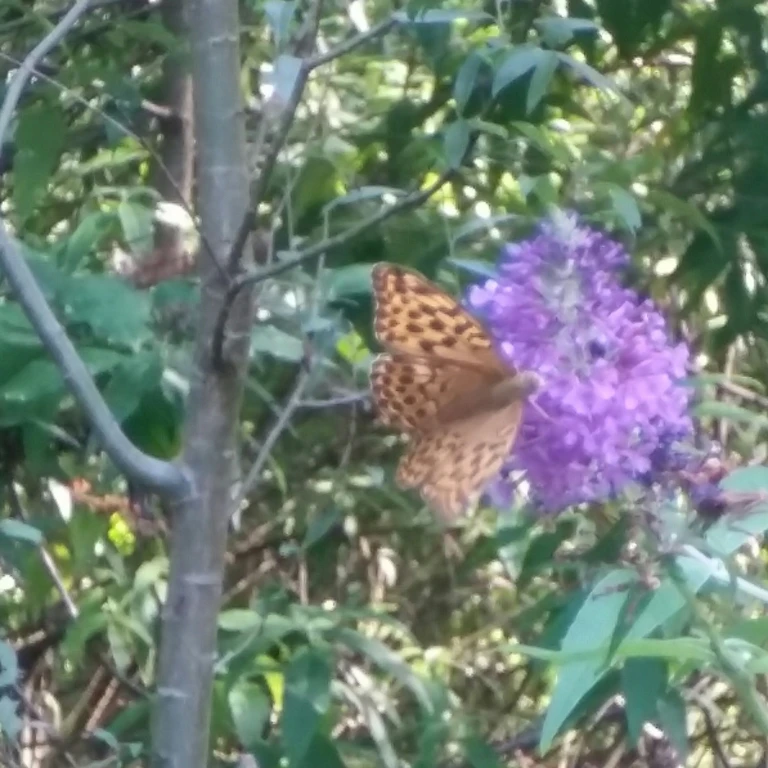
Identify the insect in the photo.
Argynnis paphia
